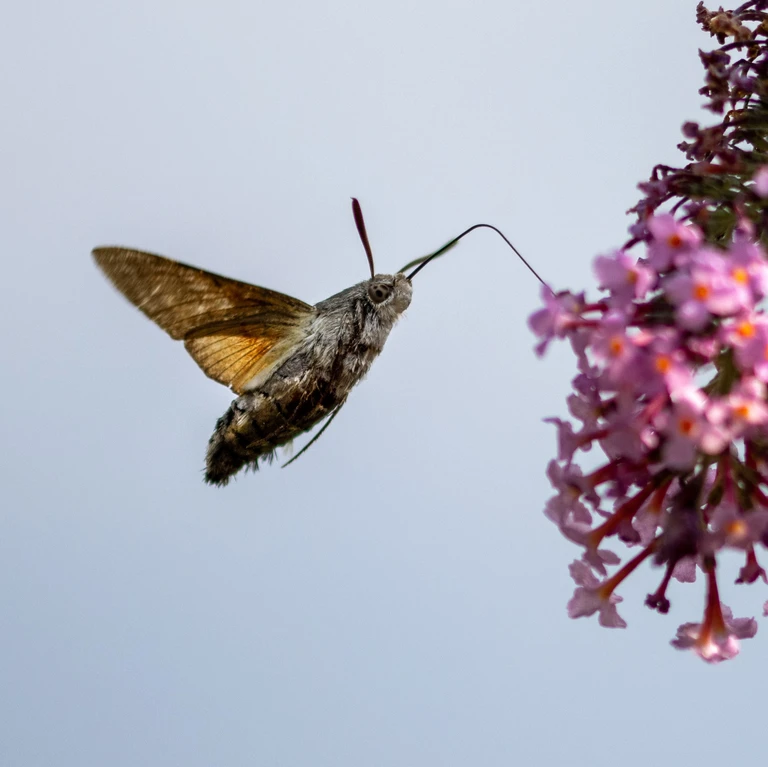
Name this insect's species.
Macroglossum stellatarum
